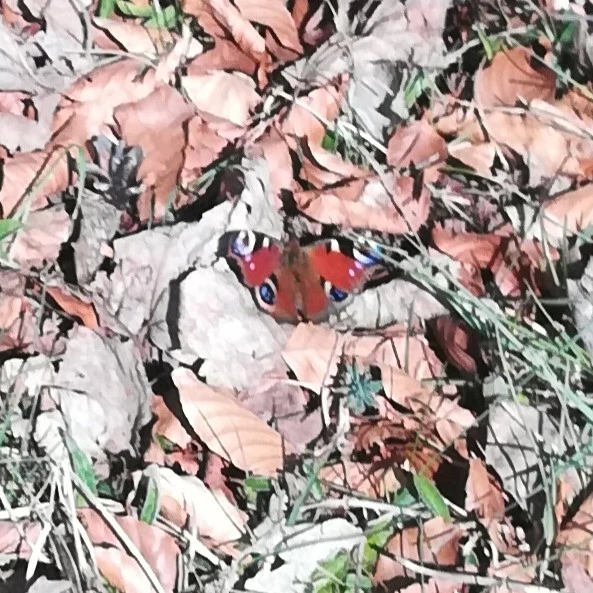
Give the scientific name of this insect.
Aglais io
